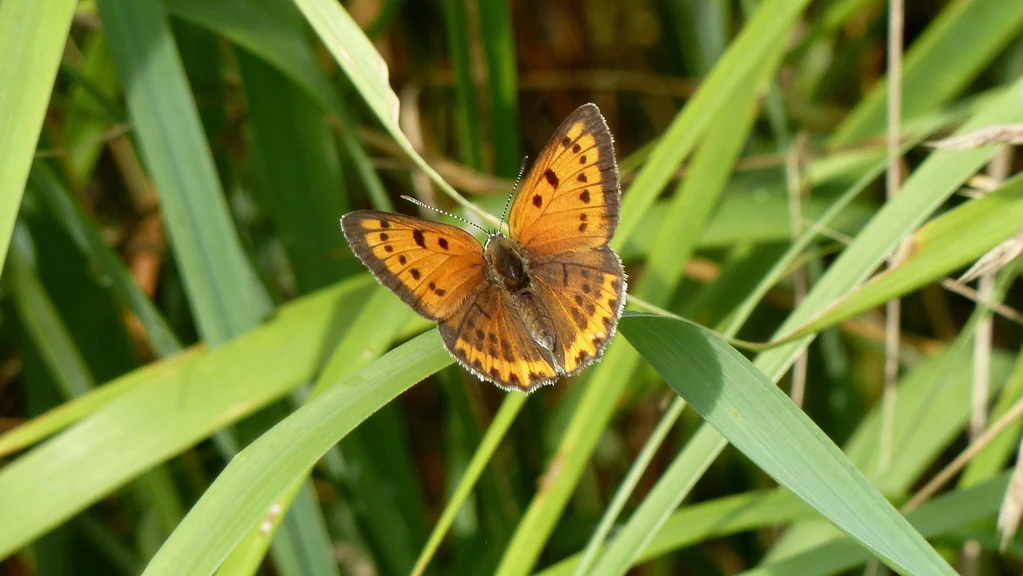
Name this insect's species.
Lycaena dispar
